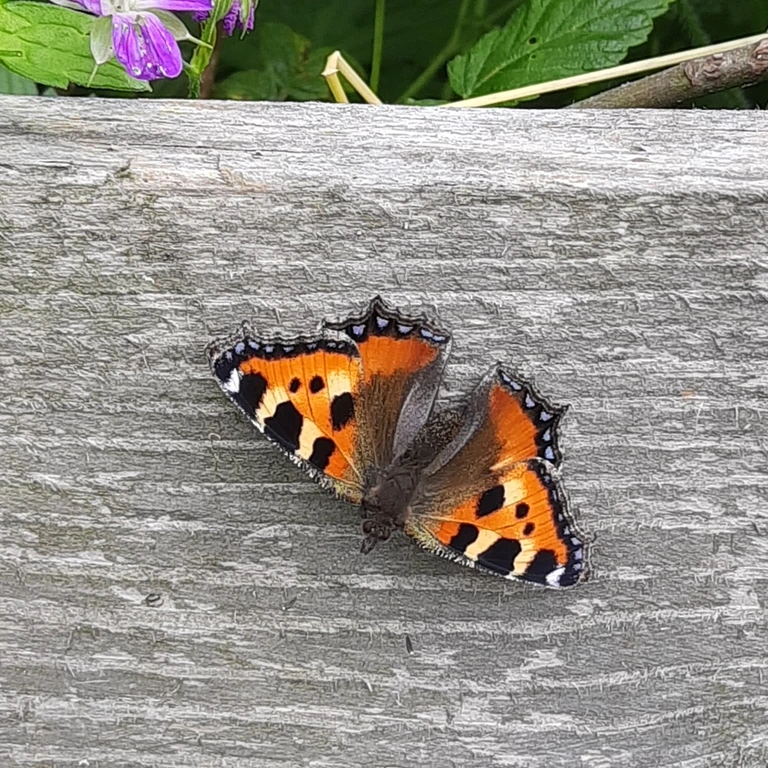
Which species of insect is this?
Aglais urticae
